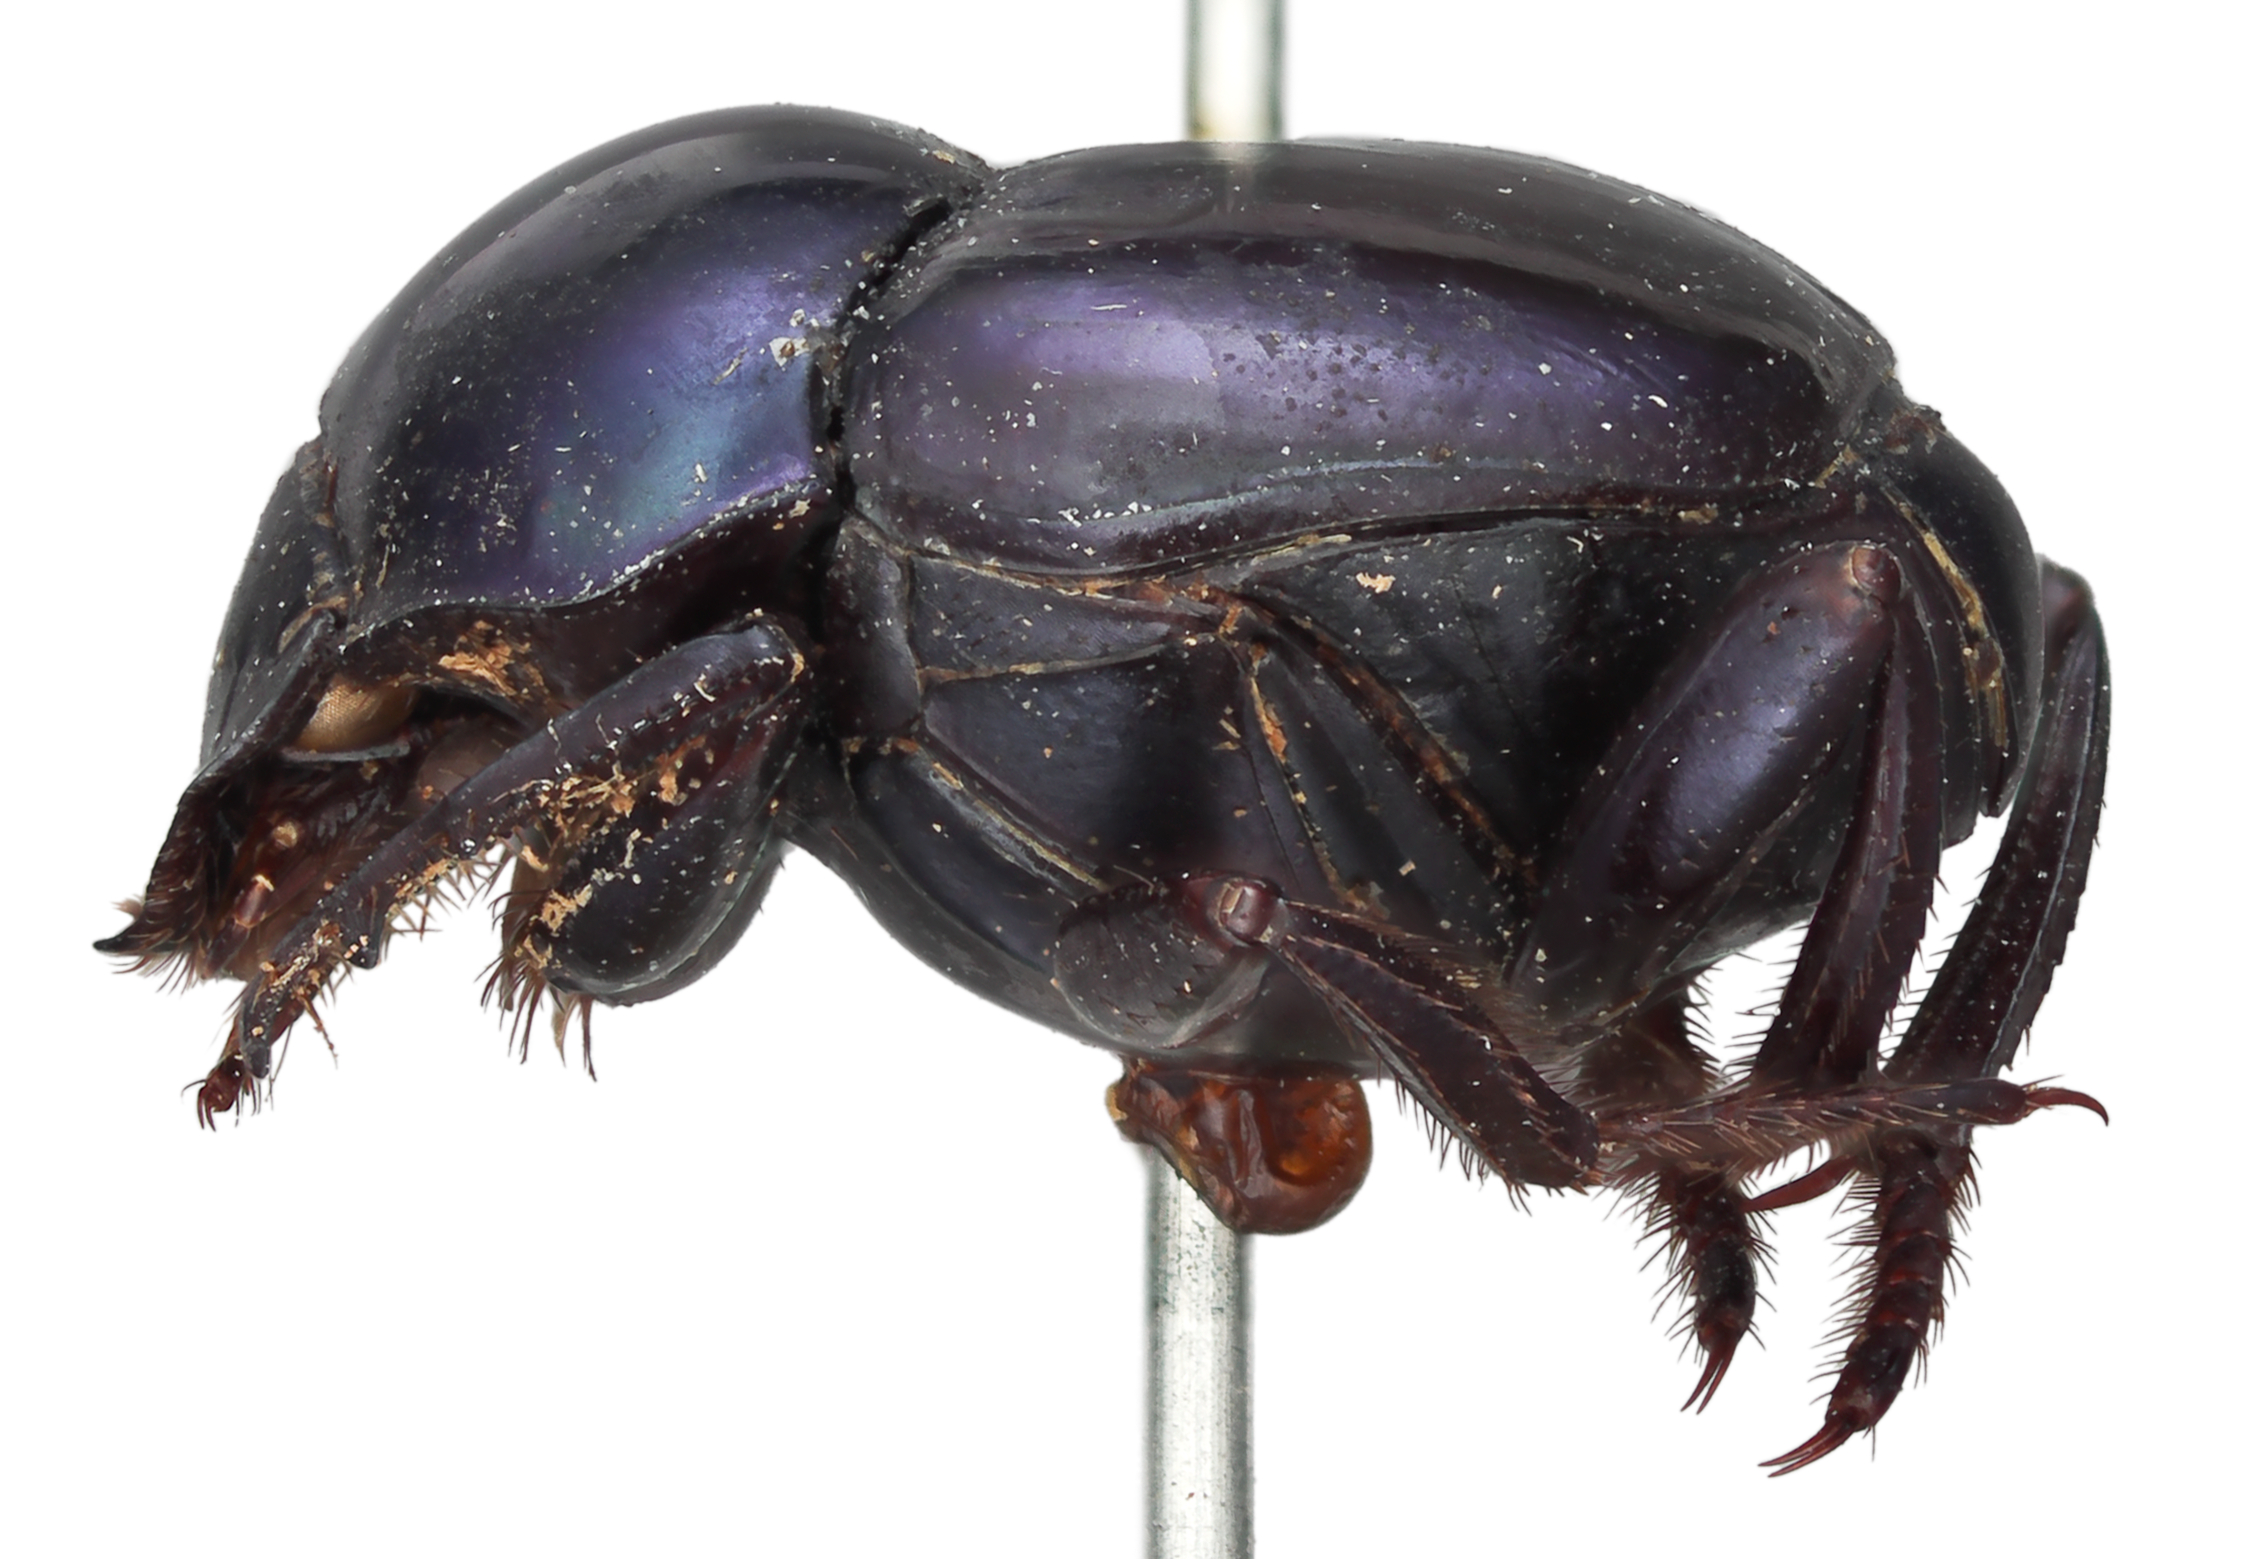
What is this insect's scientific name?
Canthon chiapas
